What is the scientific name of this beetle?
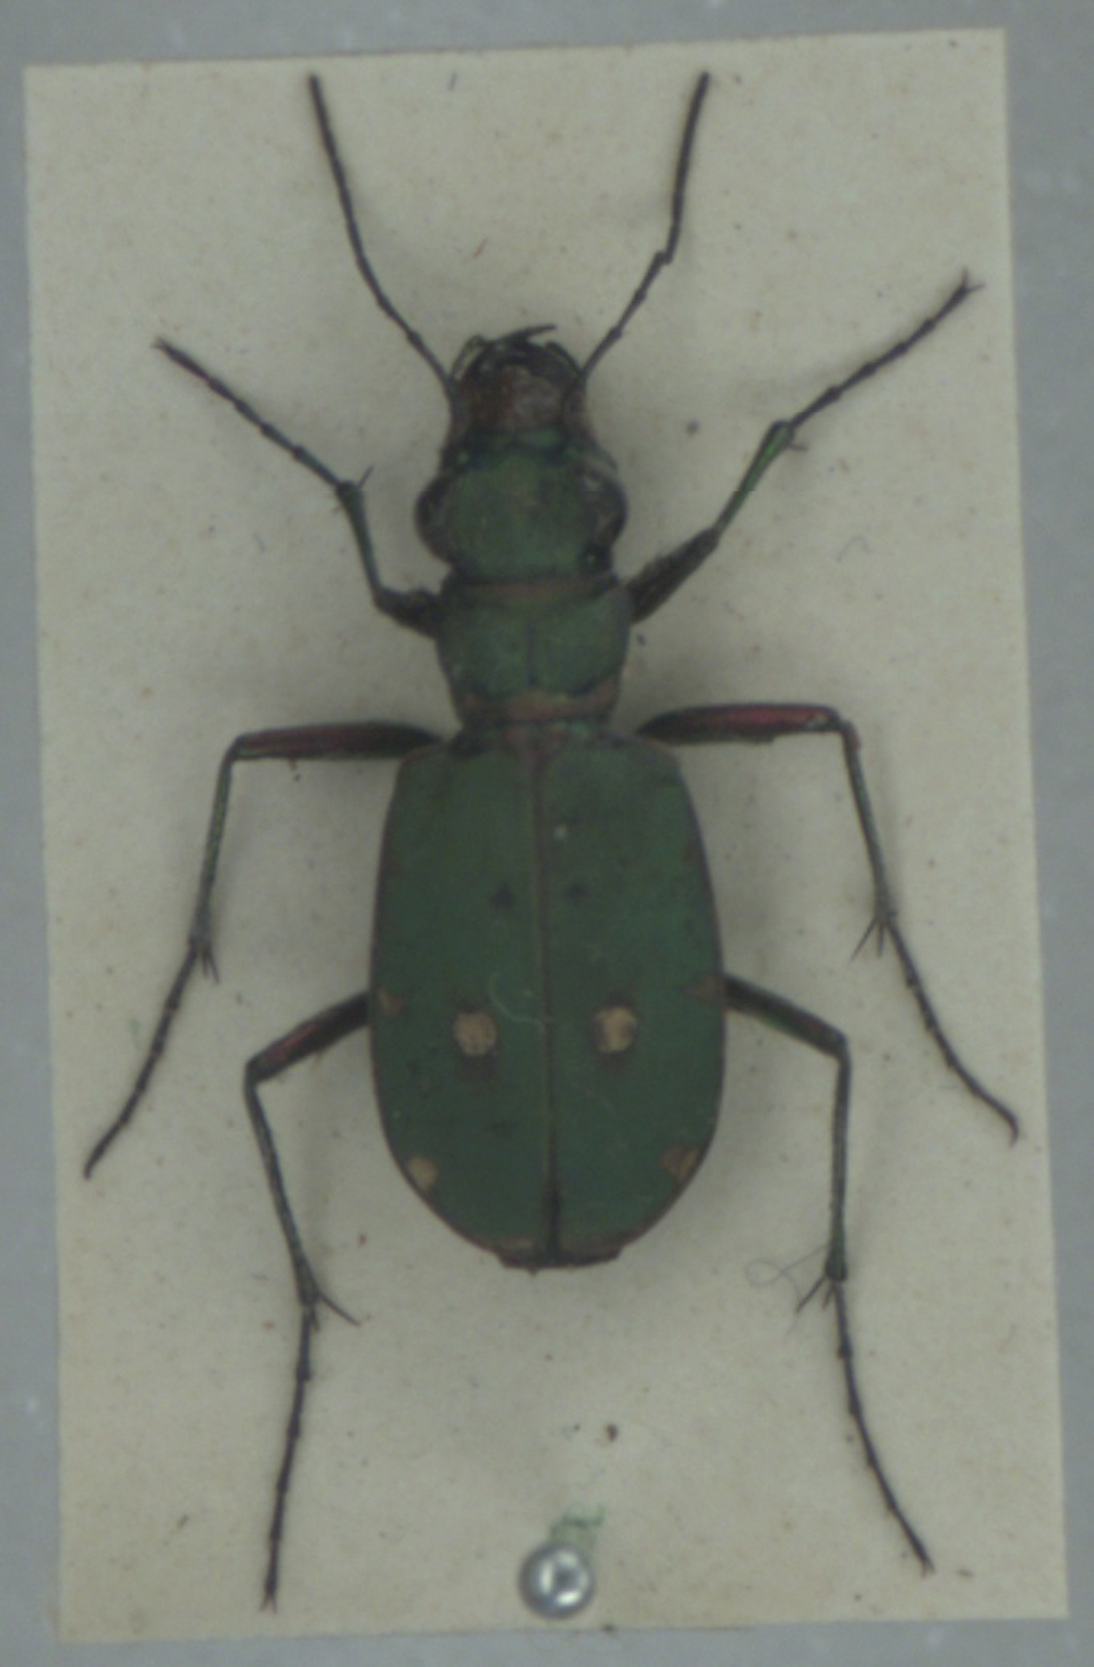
Cicindela campestris
